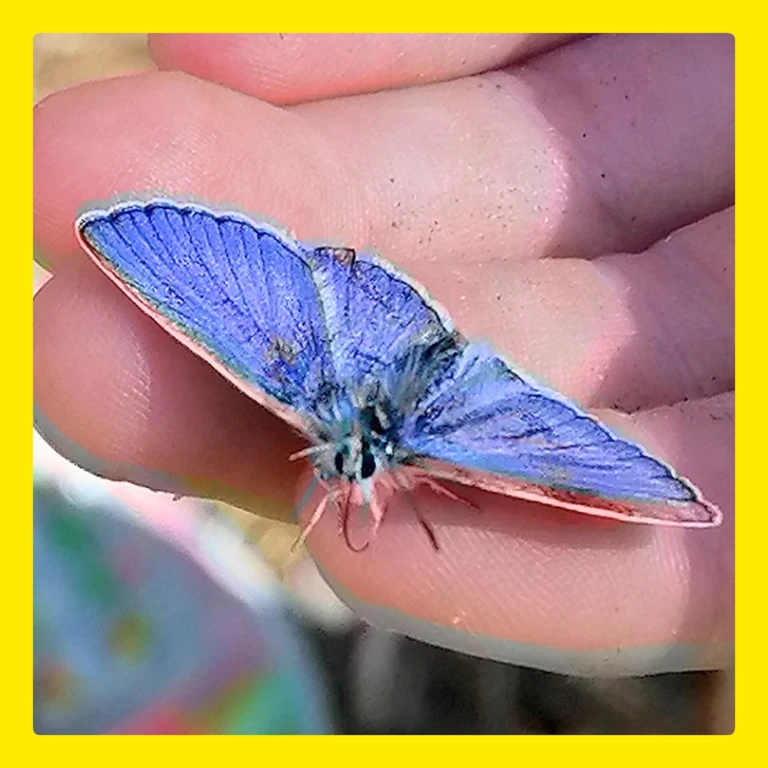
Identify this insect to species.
Polyommatus icarus
